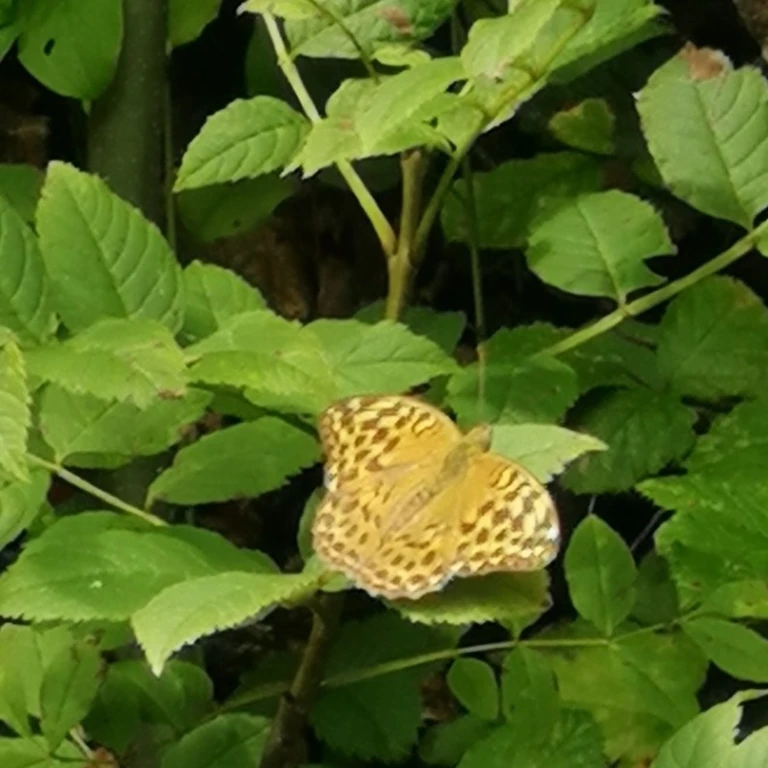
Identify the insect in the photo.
Argynnis paphia
